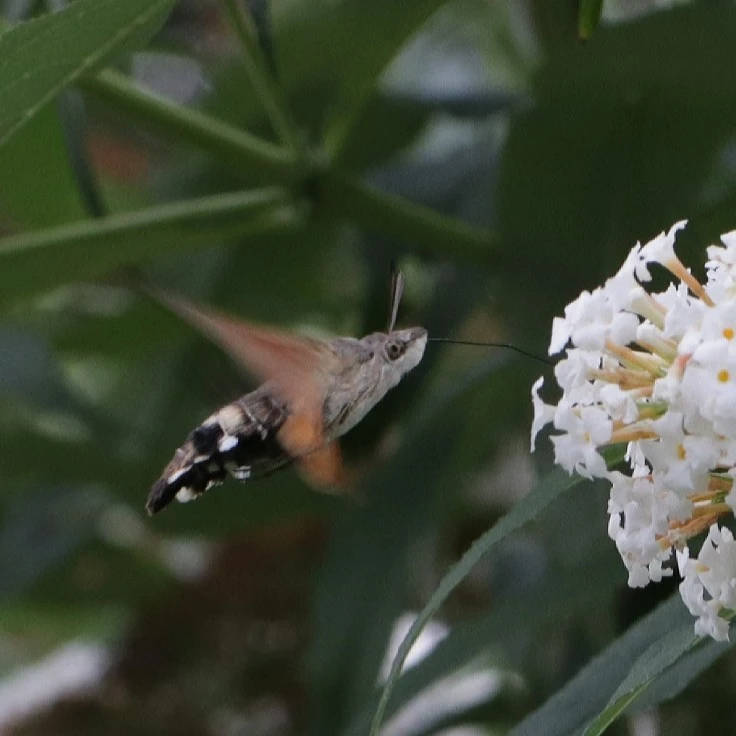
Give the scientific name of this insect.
Macroglossum stellatarum
